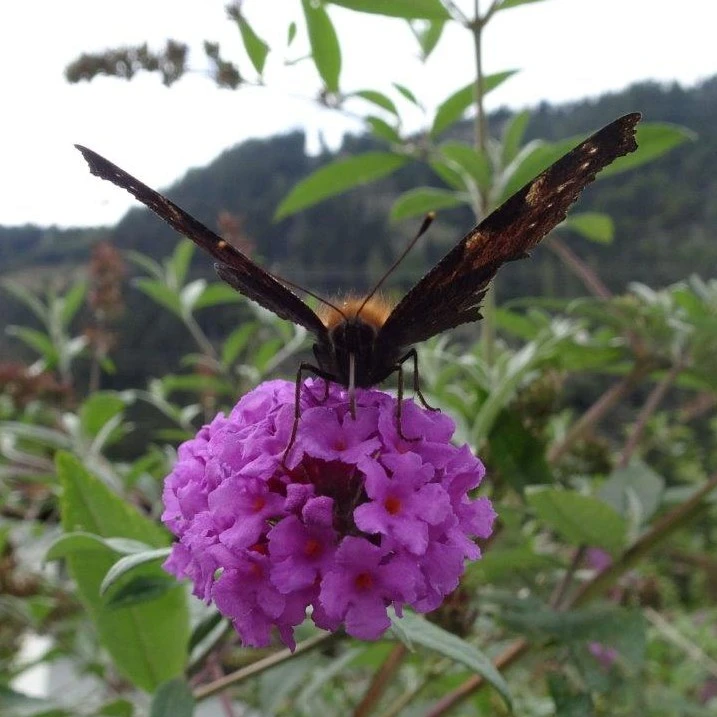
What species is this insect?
Aglais io
